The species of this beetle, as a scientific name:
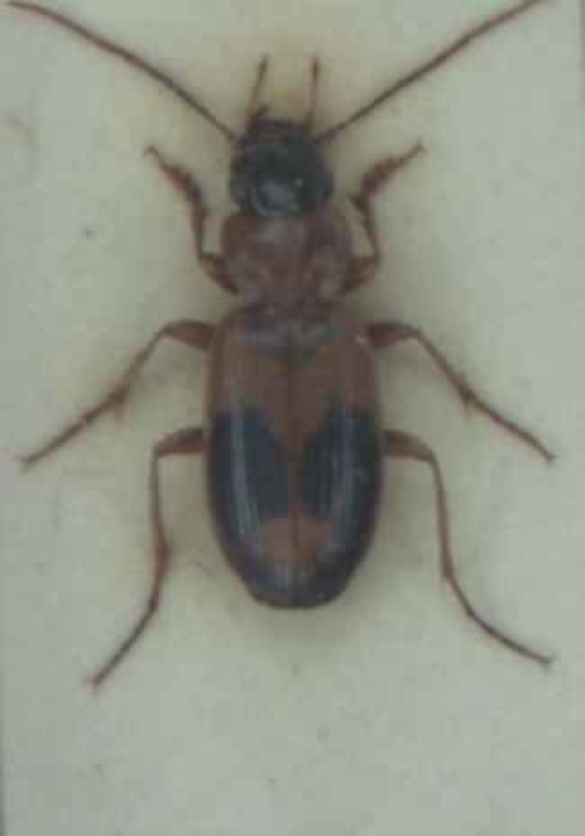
Badister unipustulatus
